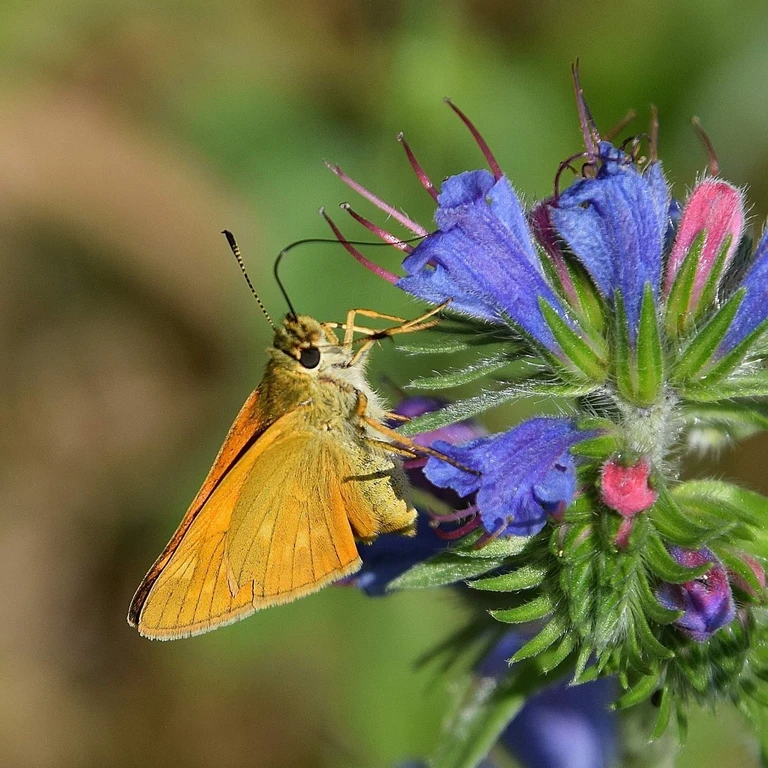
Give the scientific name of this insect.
Ochlodes sylvanus (also Ochlodes venata)
